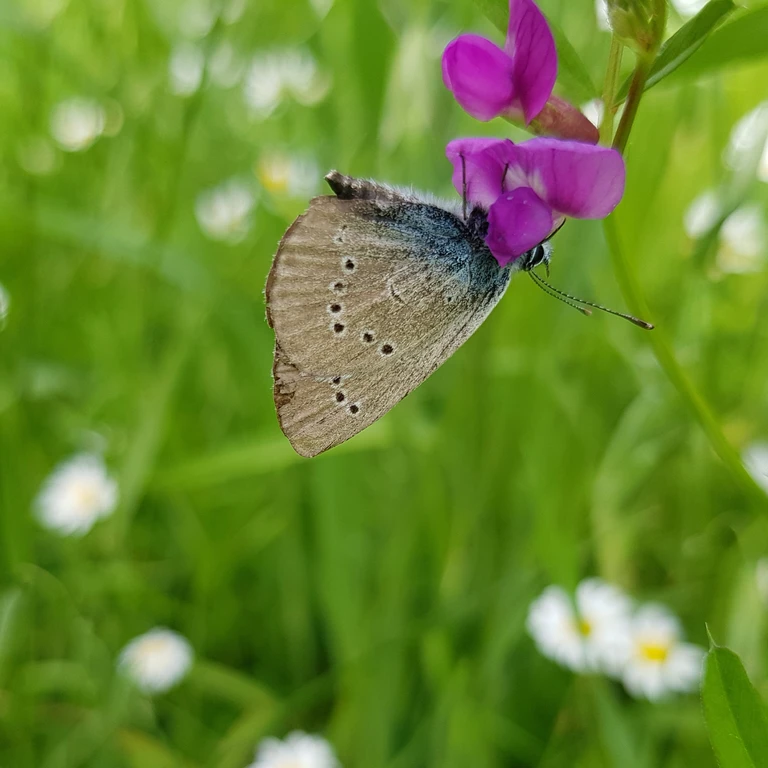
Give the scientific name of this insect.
Cyaniris semiargus
